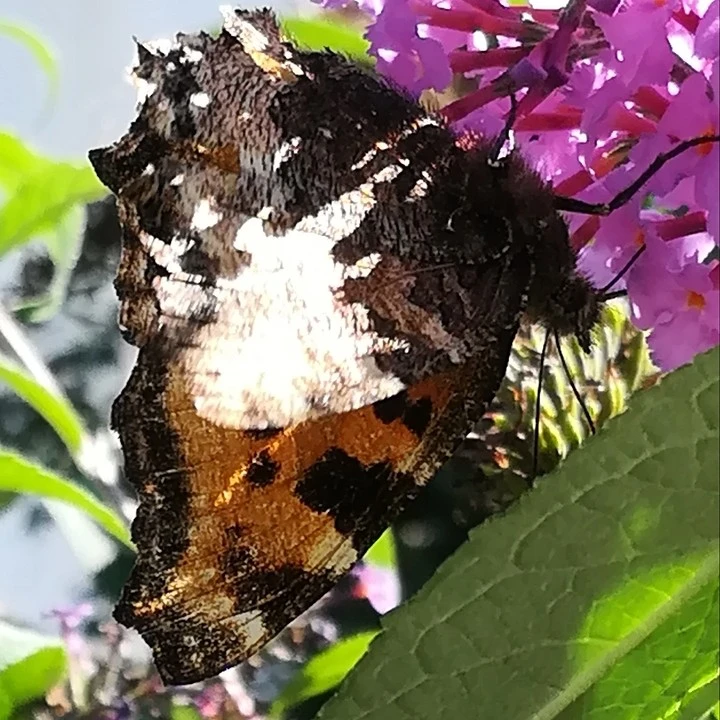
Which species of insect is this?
Nymphalis polychloros
